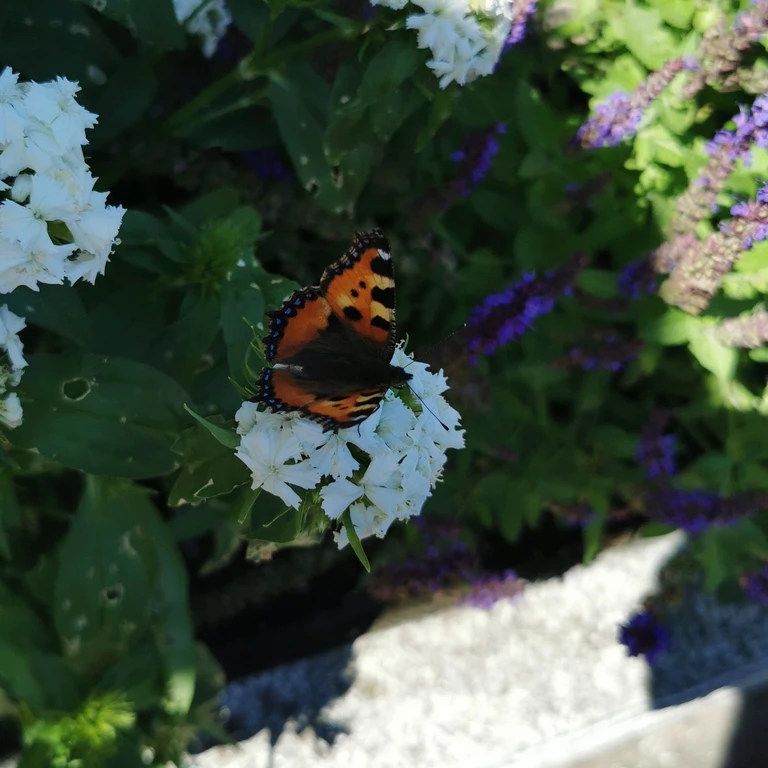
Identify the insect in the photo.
Aglais urticae
